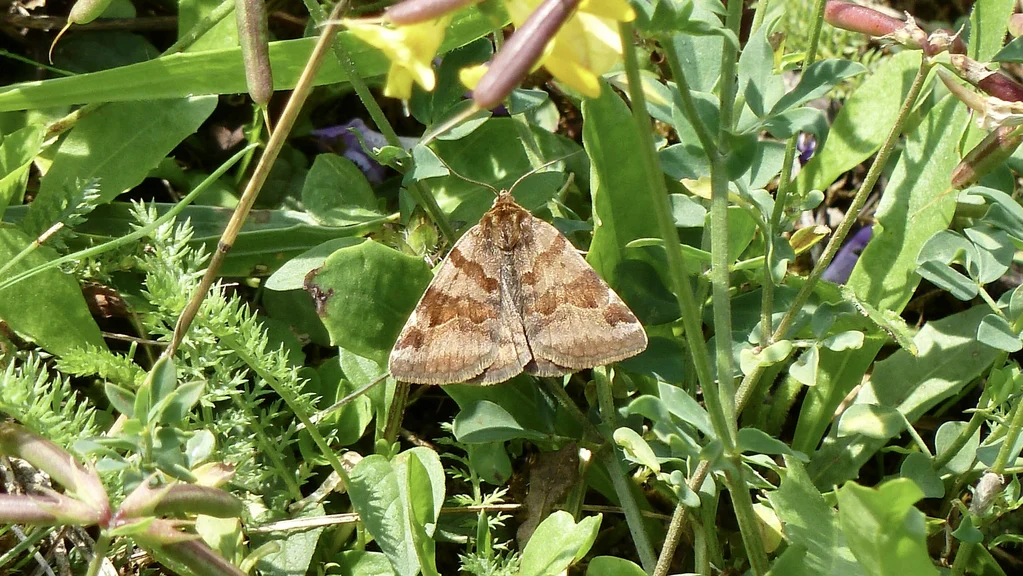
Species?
Euclidia glyphica
